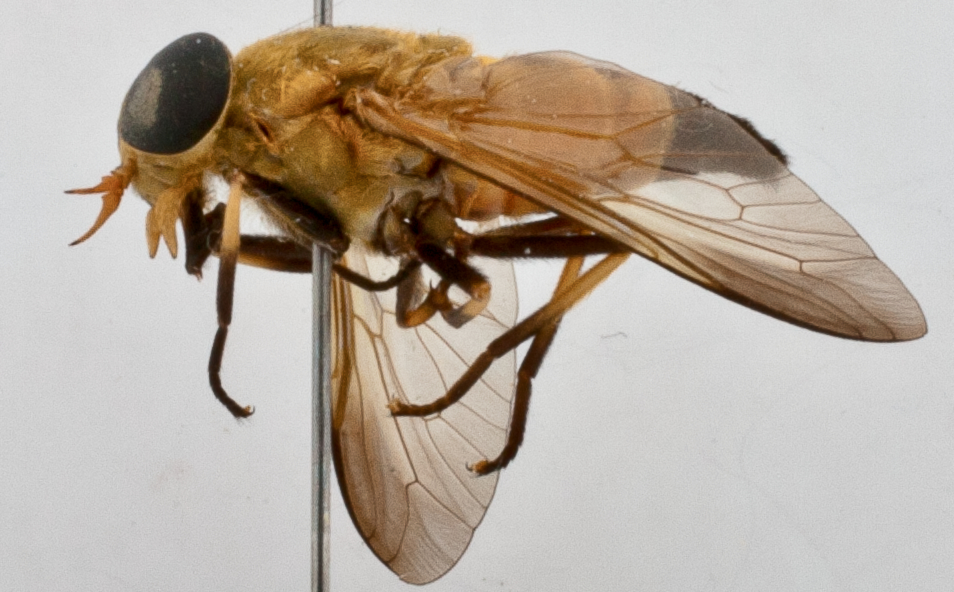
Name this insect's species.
Tabanus jacobi
